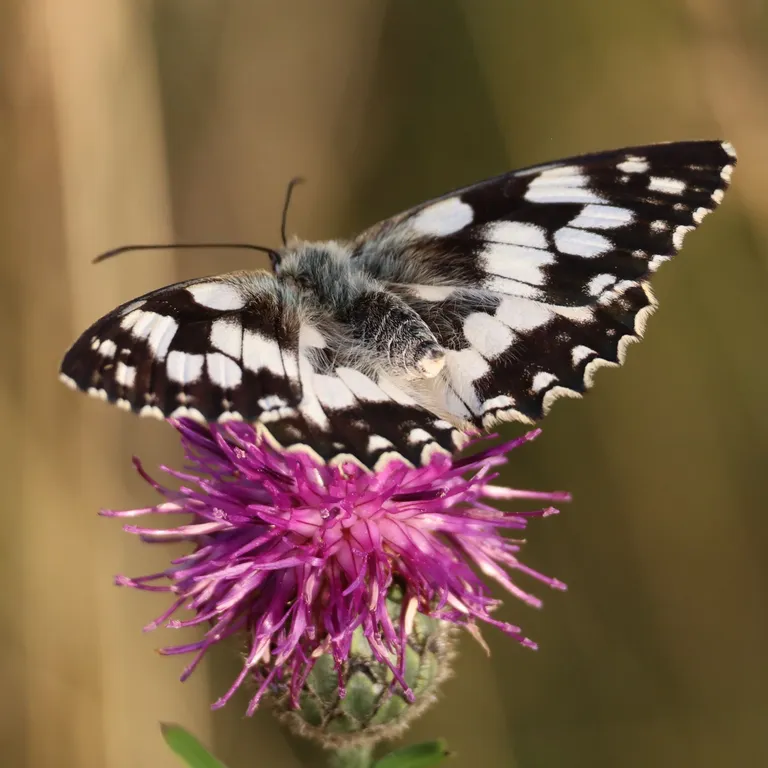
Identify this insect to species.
Melanargia galathea
